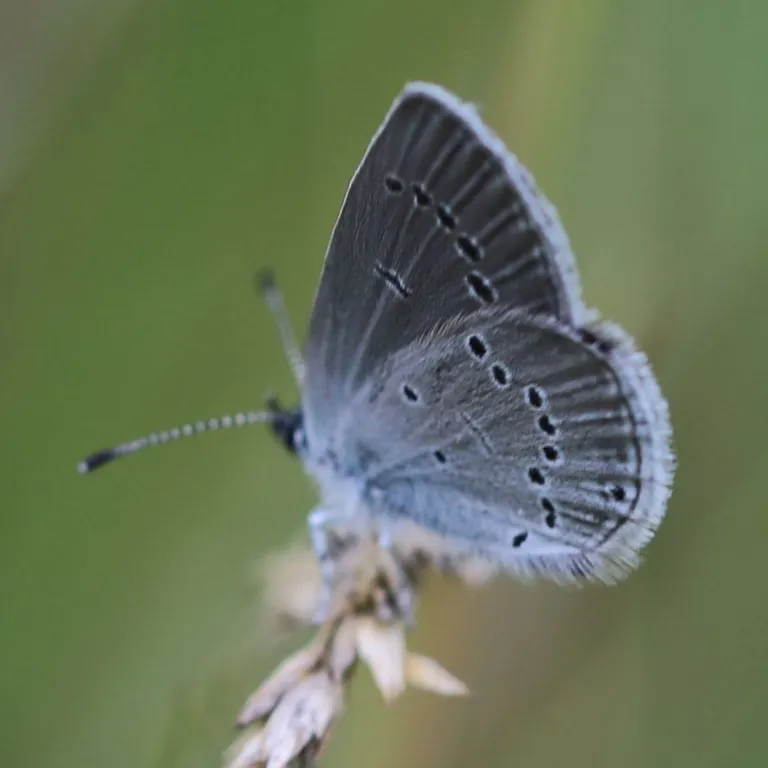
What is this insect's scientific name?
Cupido minimus
